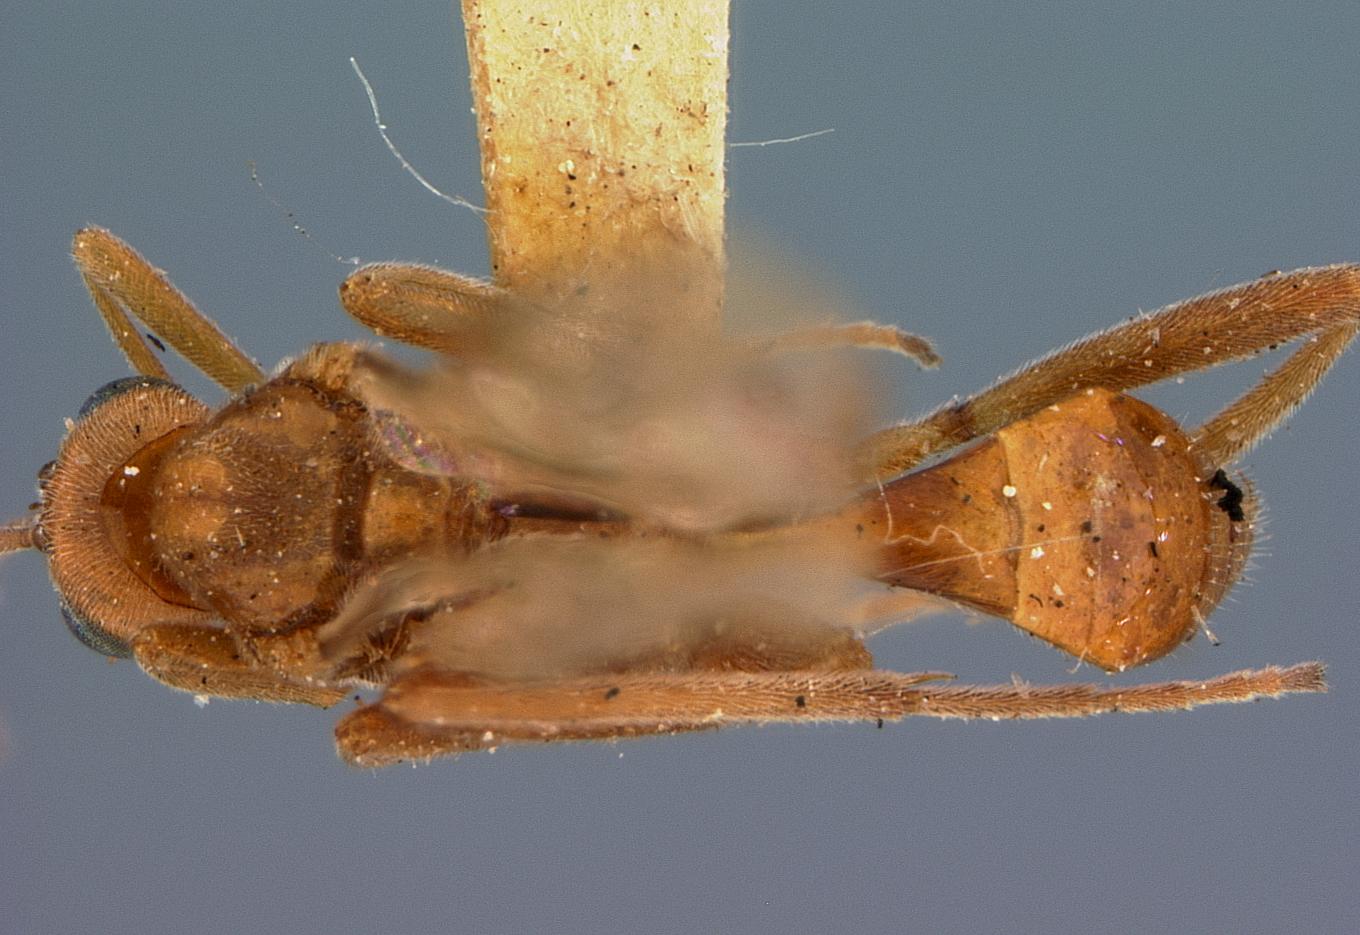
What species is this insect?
Meteorus arizonensis
